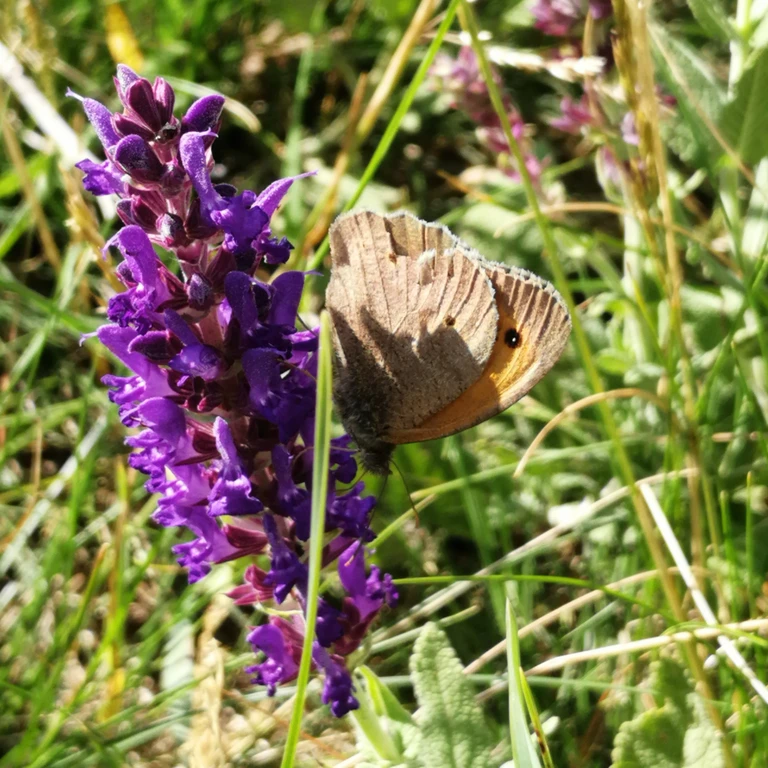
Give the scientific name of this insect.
Maniola jurtina
